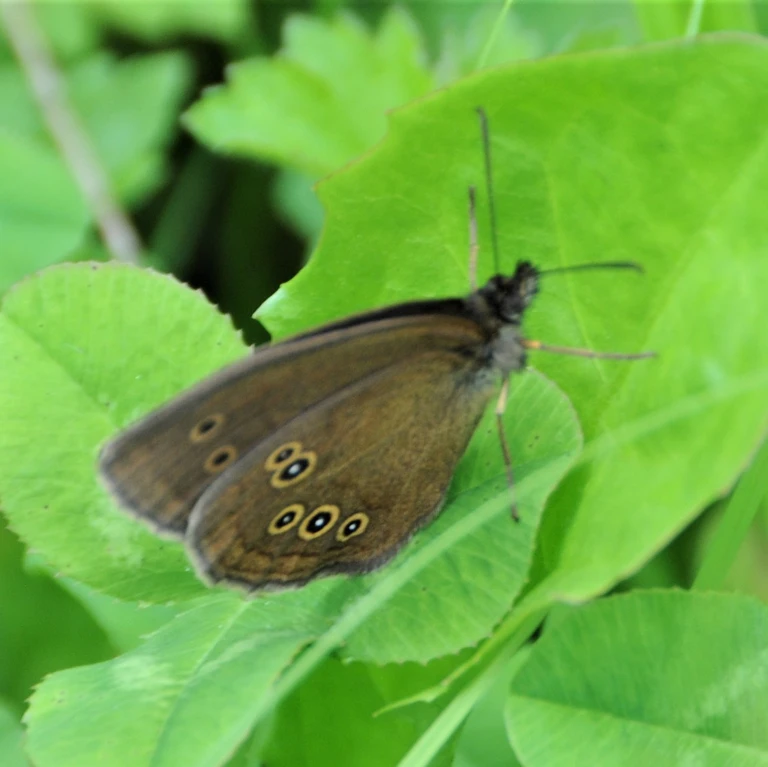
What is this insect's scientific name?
Aphantopus hyperantus
